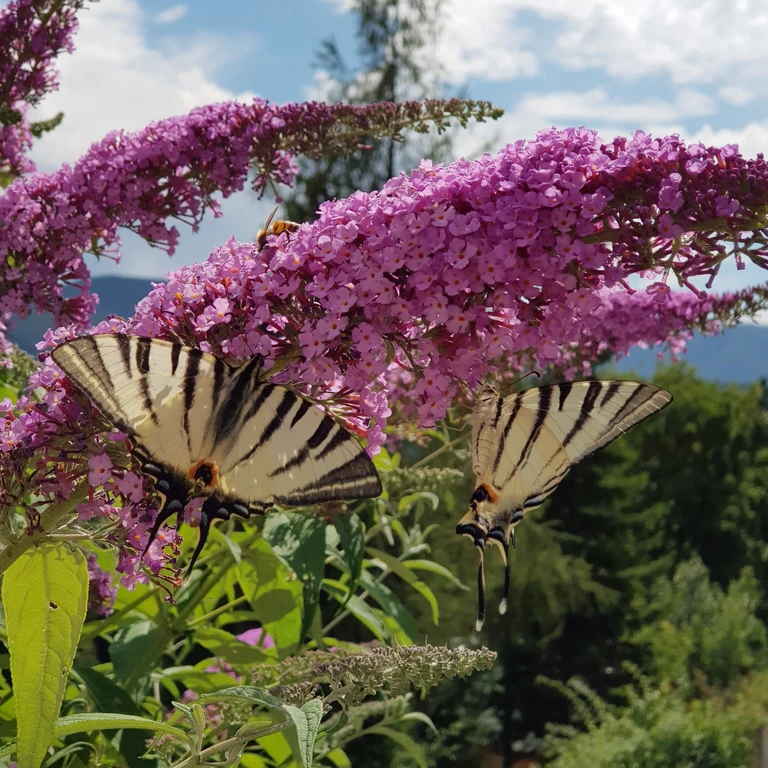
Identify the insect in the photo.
Iphiclides podalirius
